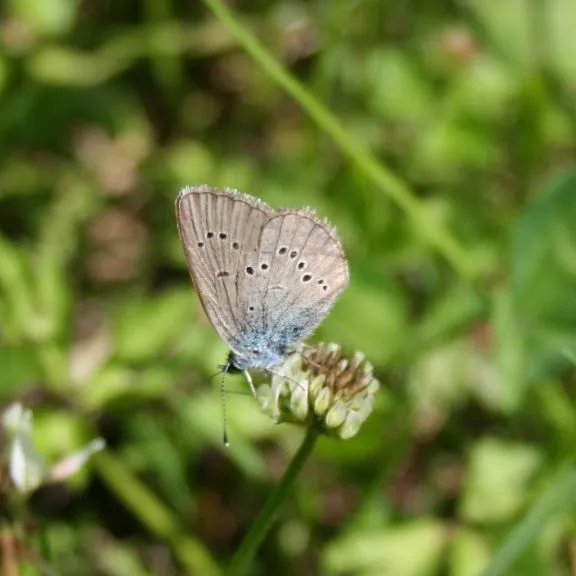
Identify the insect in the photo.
Cyaniris semiargus
